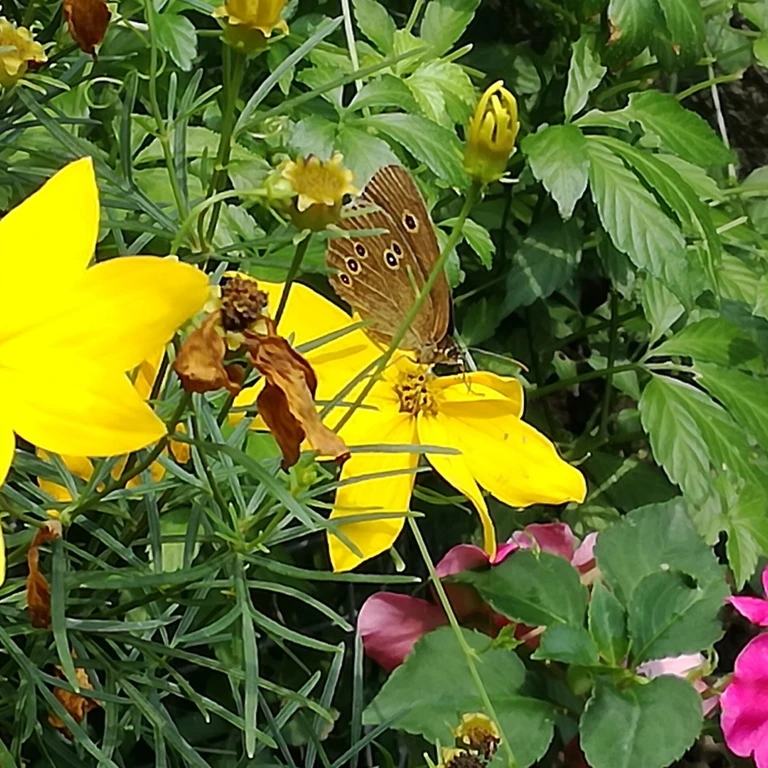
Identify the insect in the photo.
Aphantopus hyperantus
